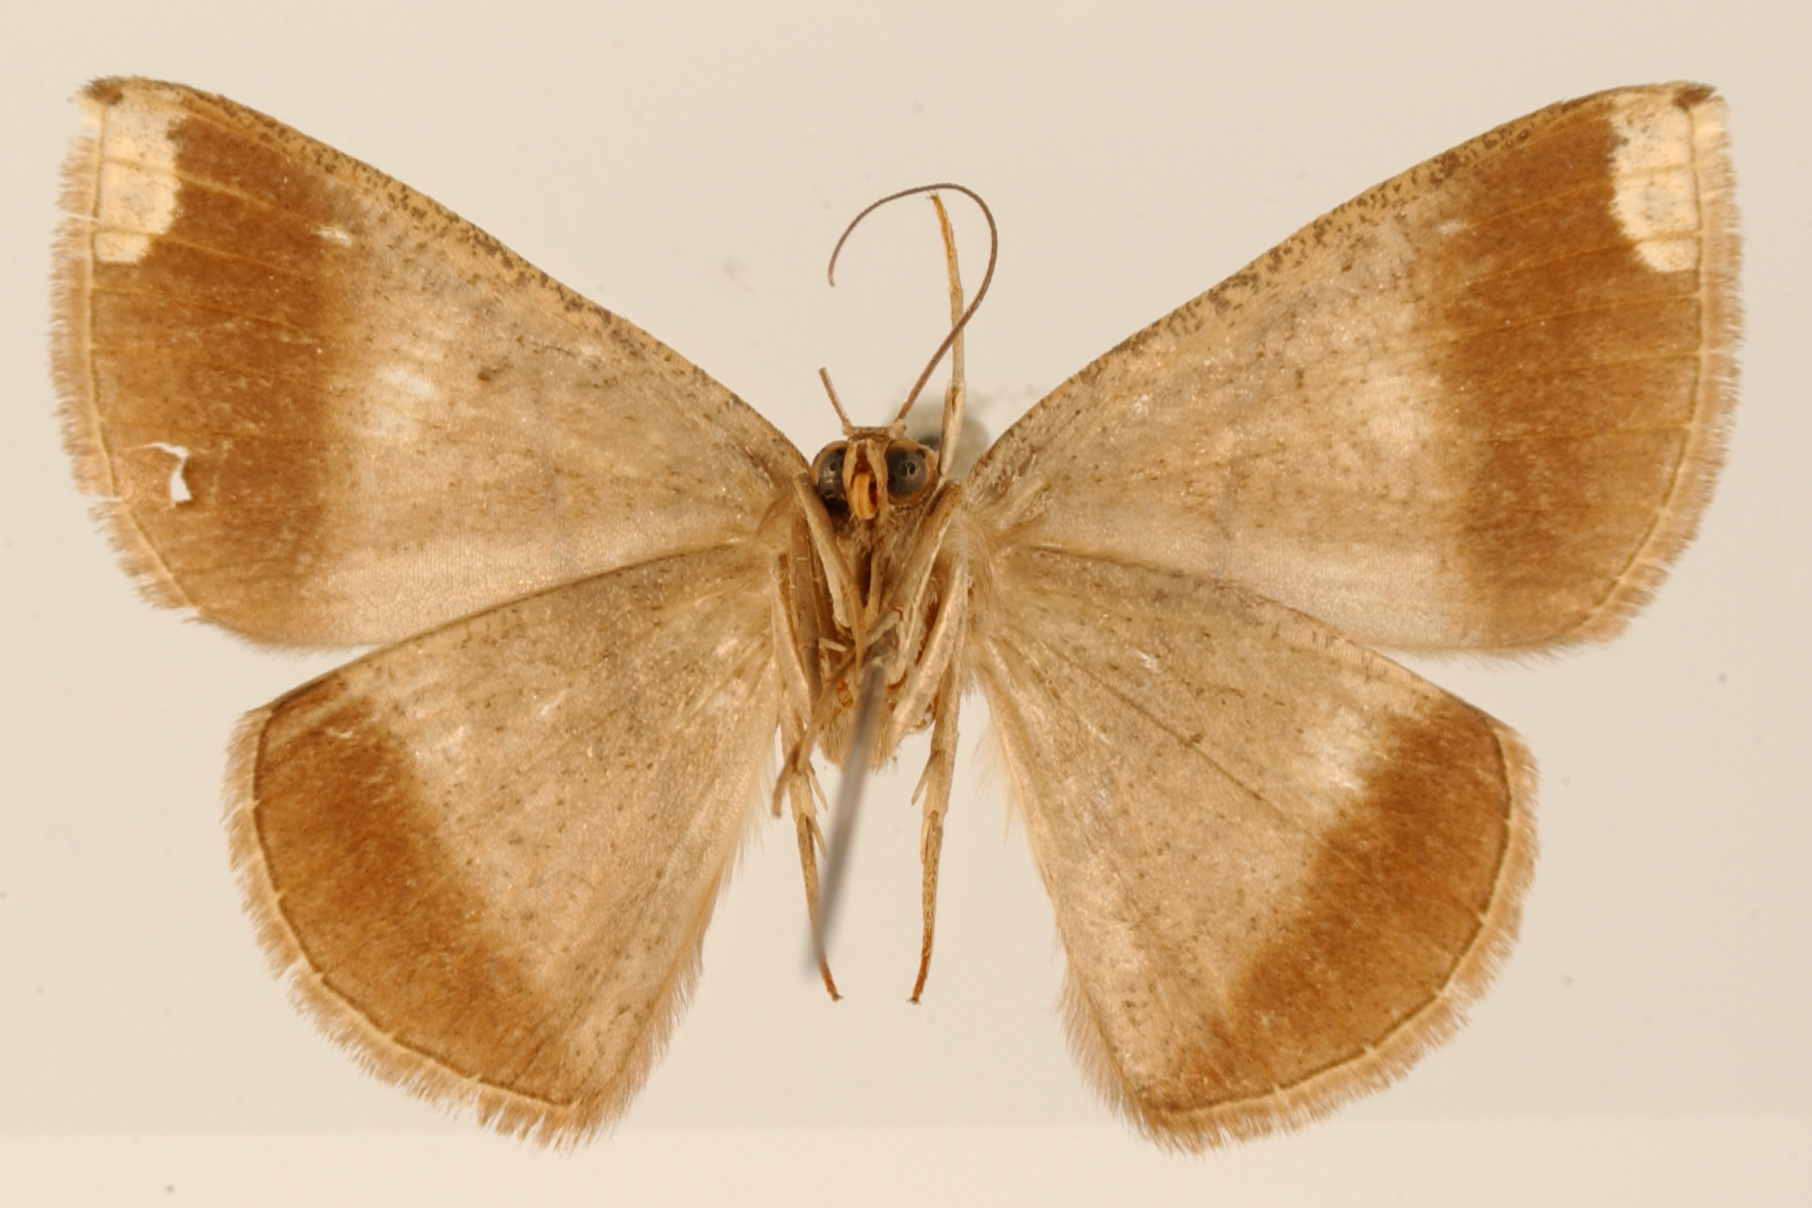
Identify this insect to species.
Thysanopyga submarginata
